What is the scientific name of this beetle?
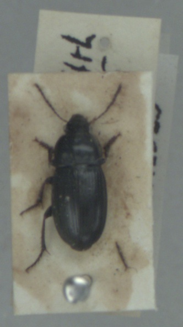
Harpalus anxius
